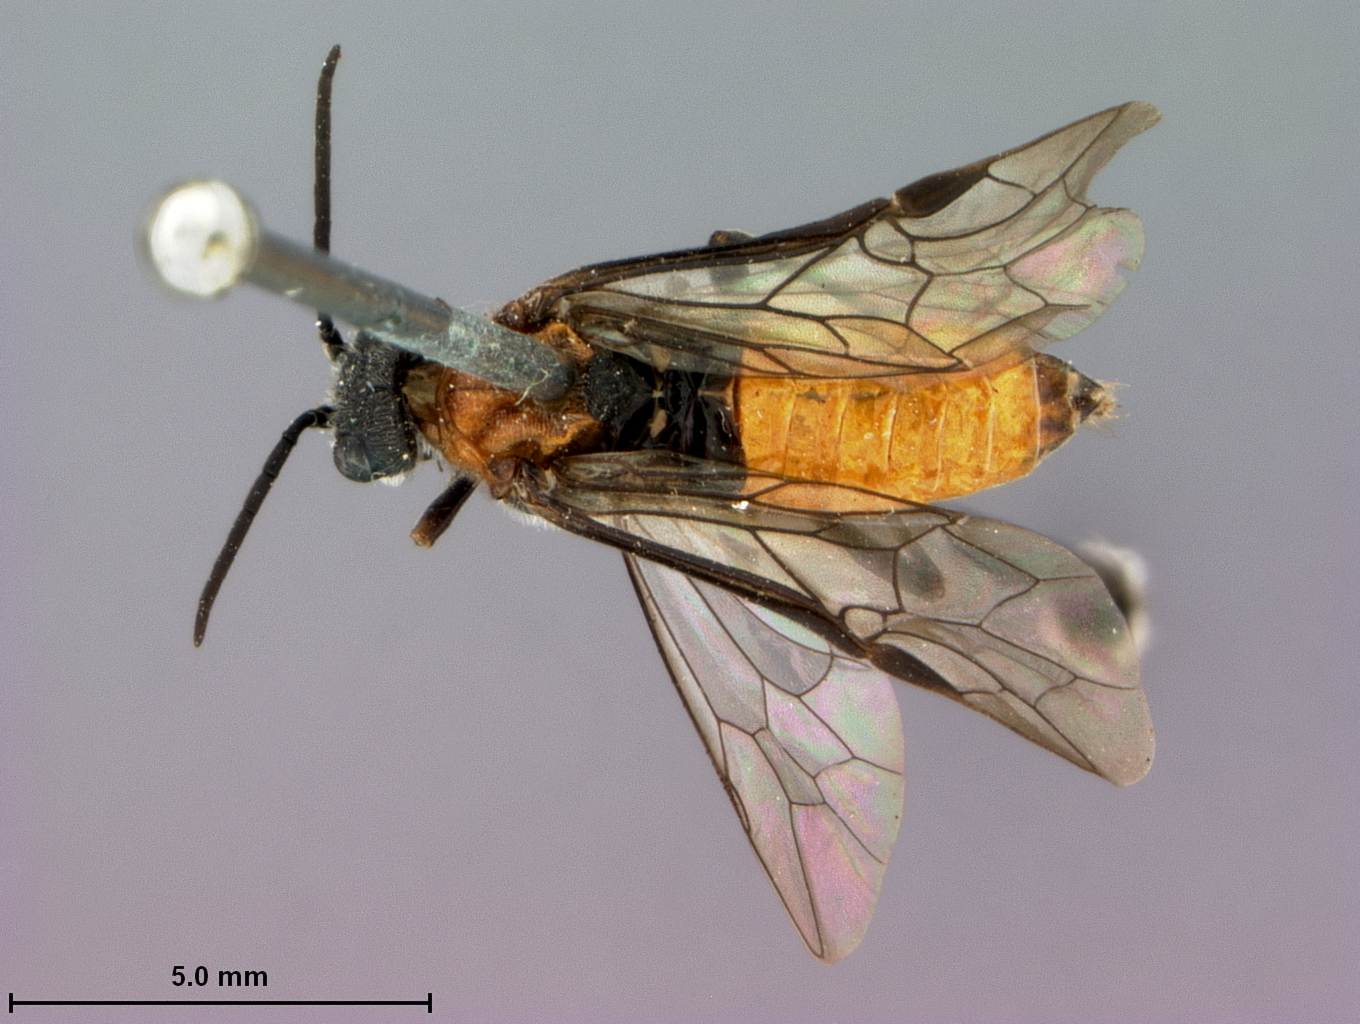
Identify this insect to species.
Dolerus simulans
